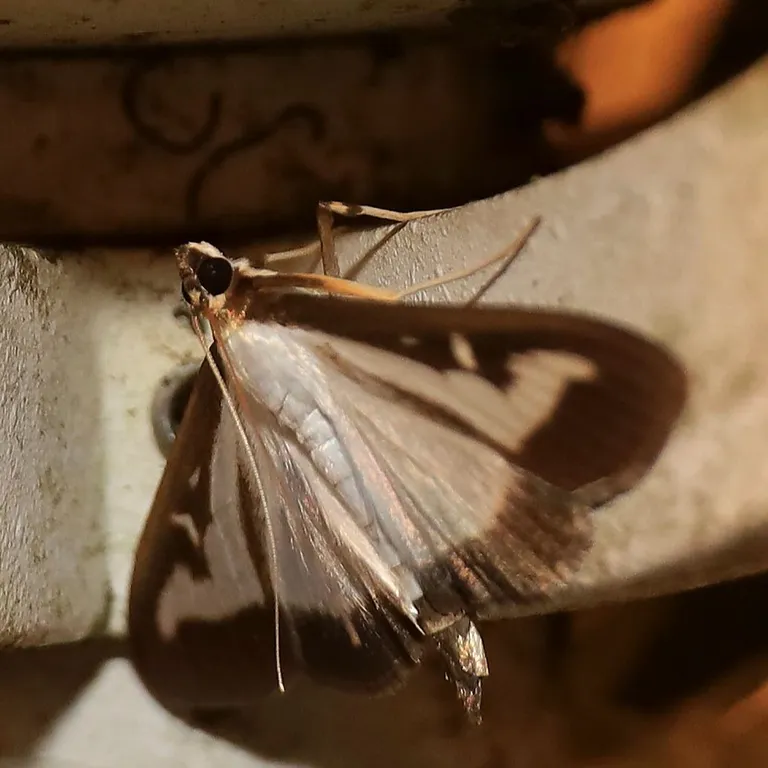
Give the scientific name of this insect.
Cydalima perspectalis
